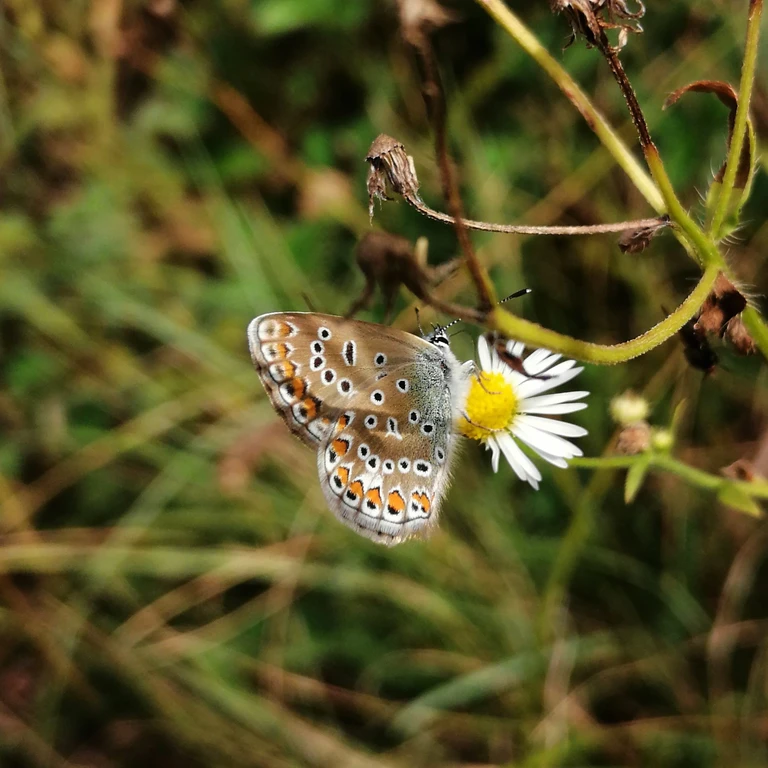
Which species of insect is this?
Polyommatus icarus
